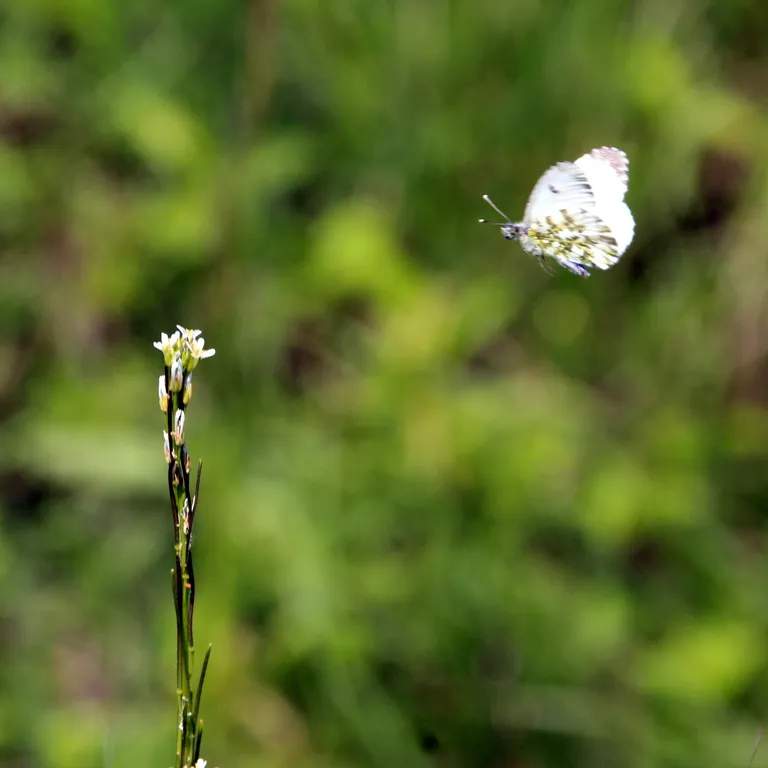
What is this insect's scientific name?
Anthocharis cardamines
